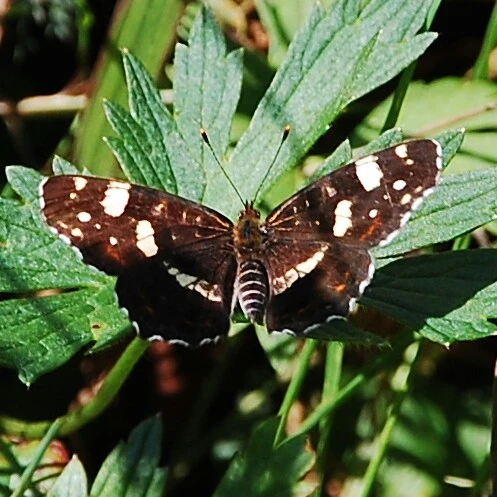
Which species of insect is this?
Araschnia levana
